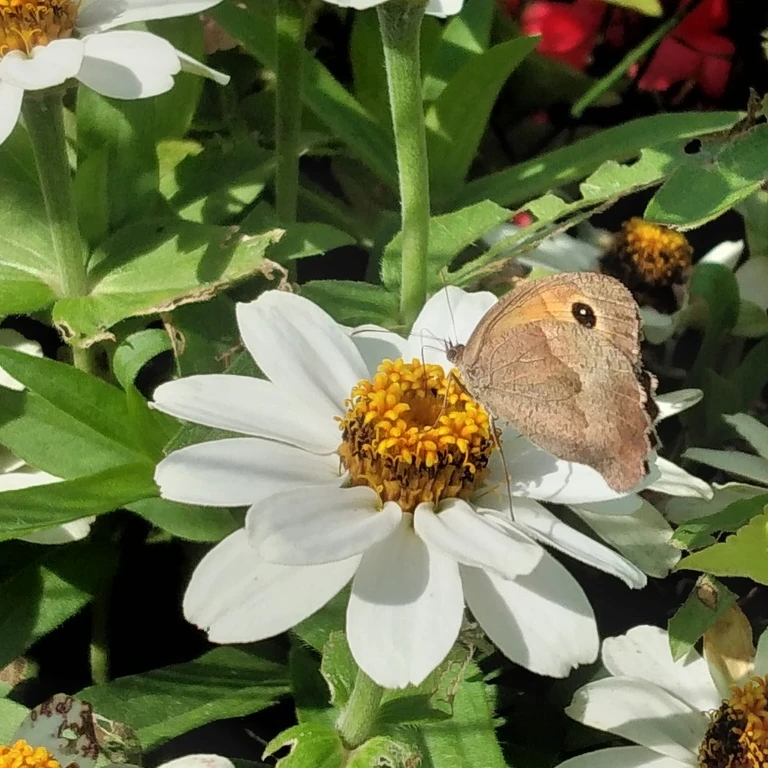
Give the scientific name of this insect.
Maniola jurtina
